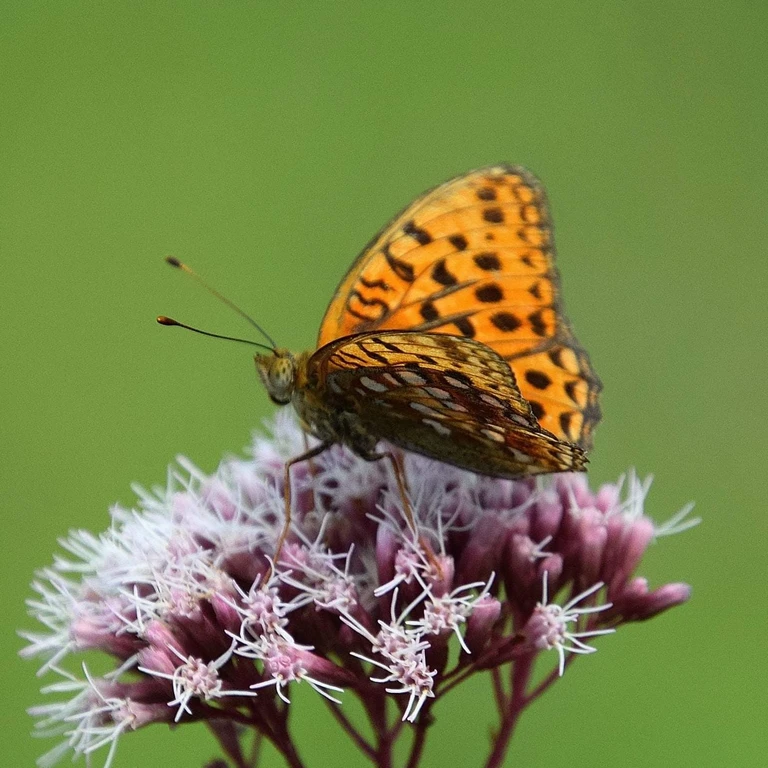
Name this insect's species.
Fabriciana adippe
